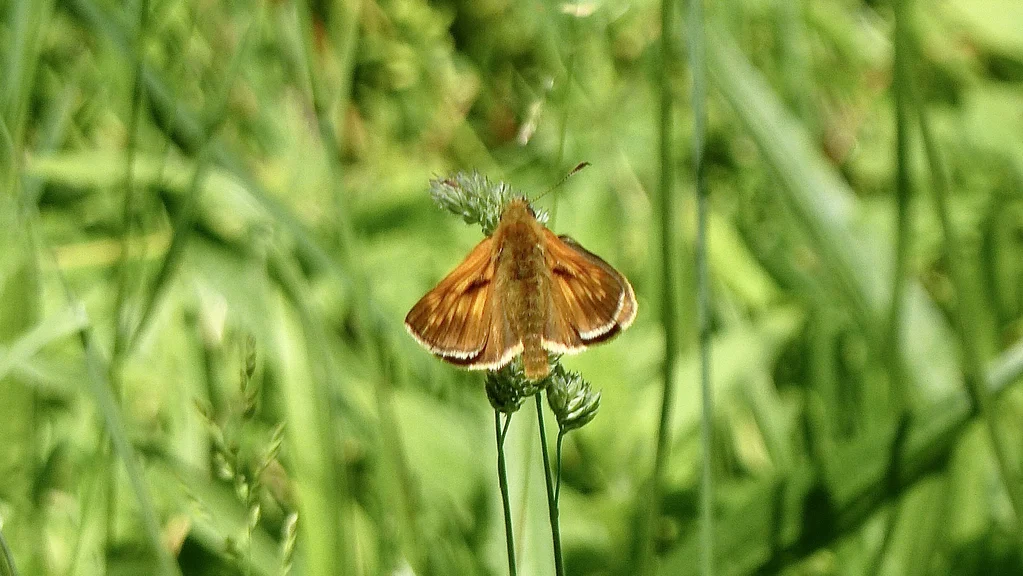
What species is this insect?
Ochlodes sylvanus (also Ochlodes venata)
